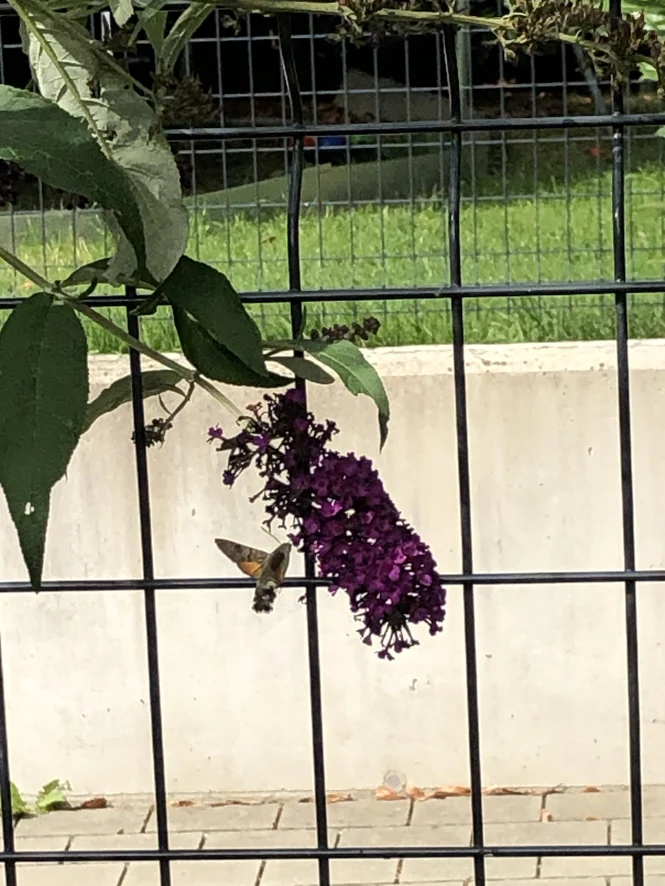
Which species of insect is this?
Macroglossum stellatarum
